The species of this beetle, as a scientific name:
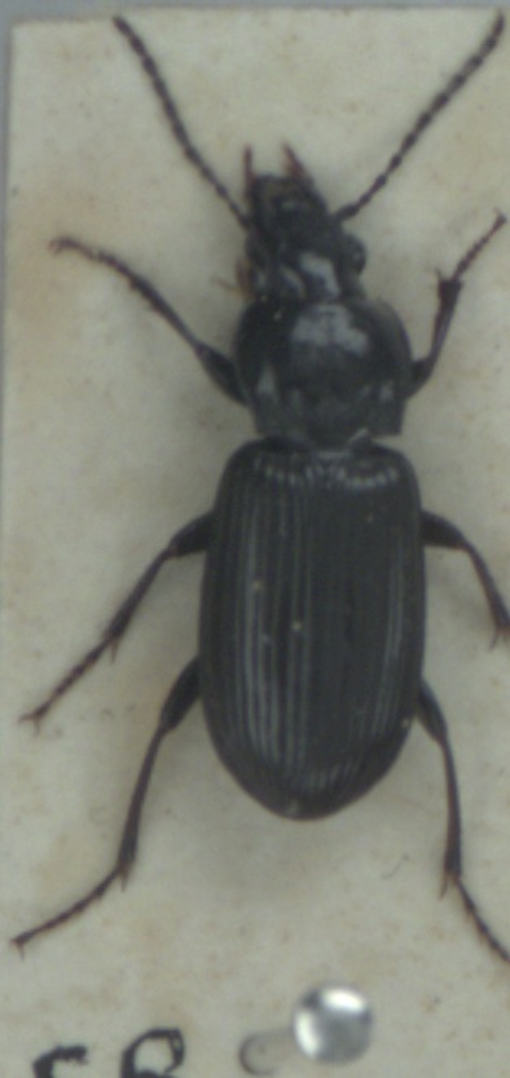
Pterostichus anthracinus
